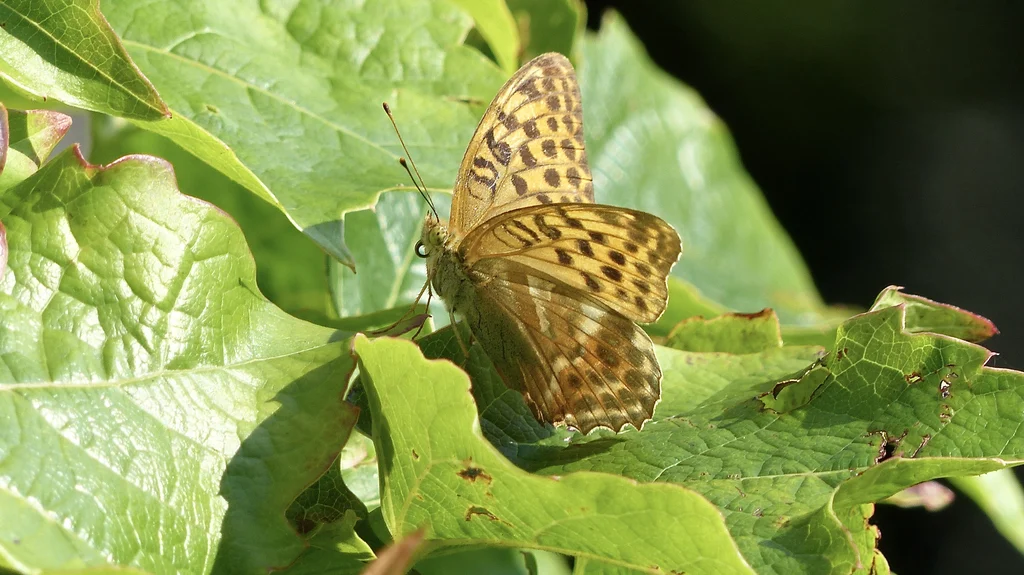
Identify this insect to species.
Argynnis paphia
